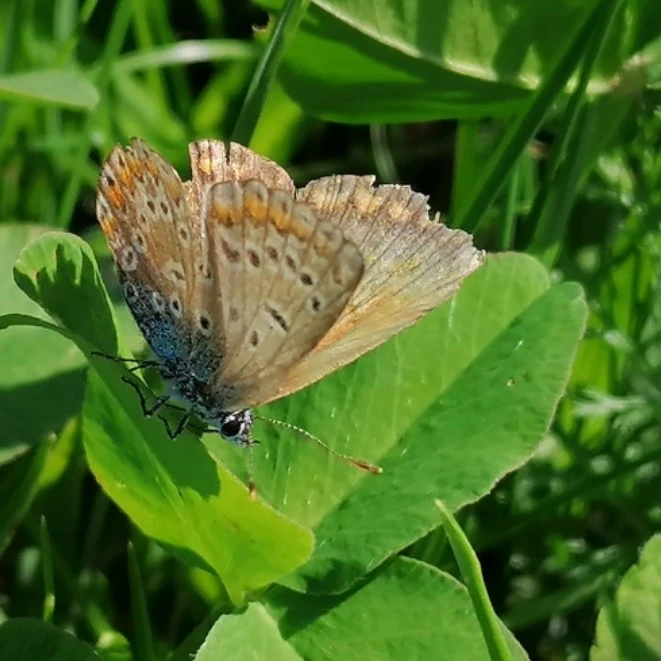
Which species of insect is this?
Polyommatus icarus
